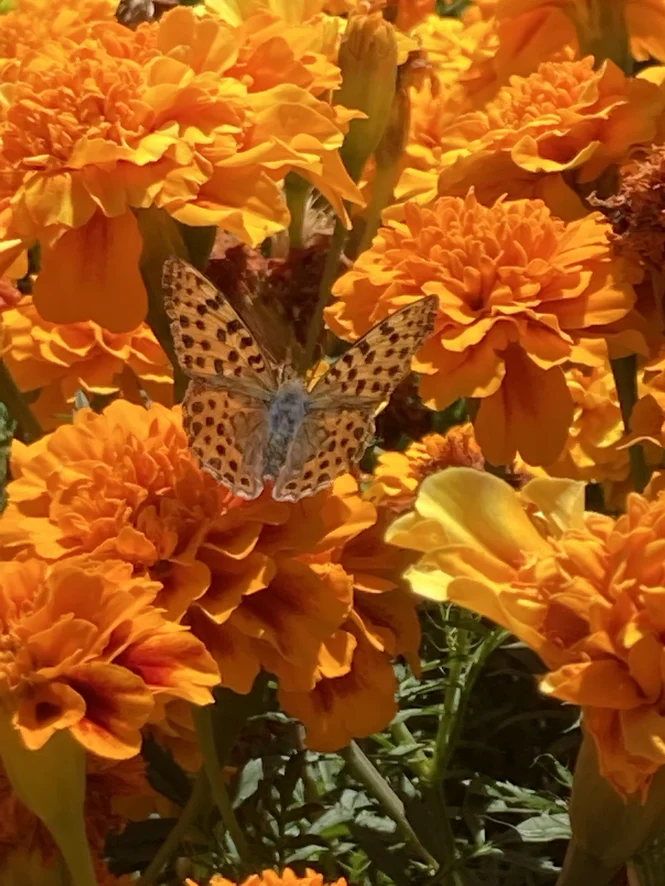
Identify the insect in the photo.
Issoria lathonia
